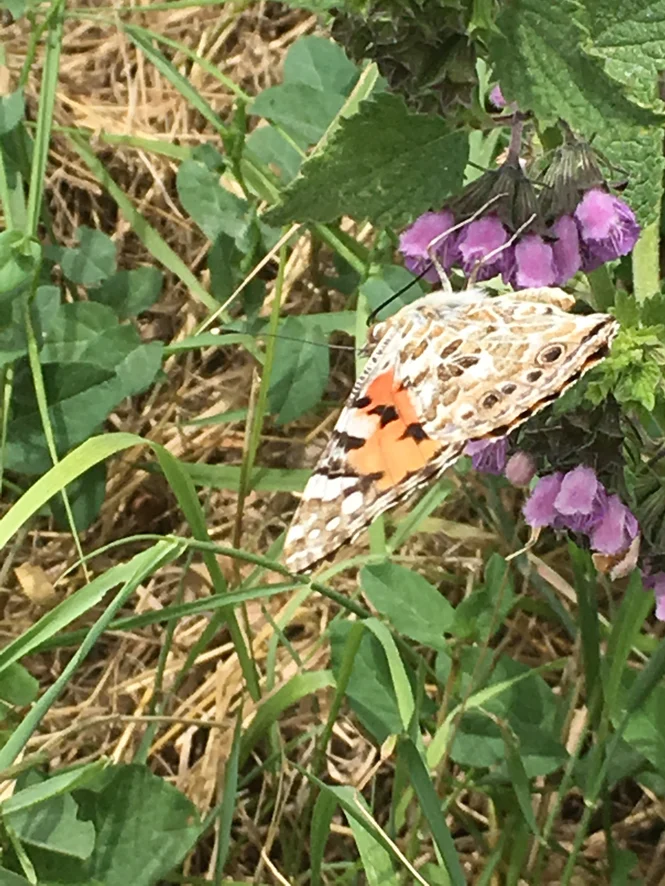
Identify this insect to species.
Vanessa cardui
